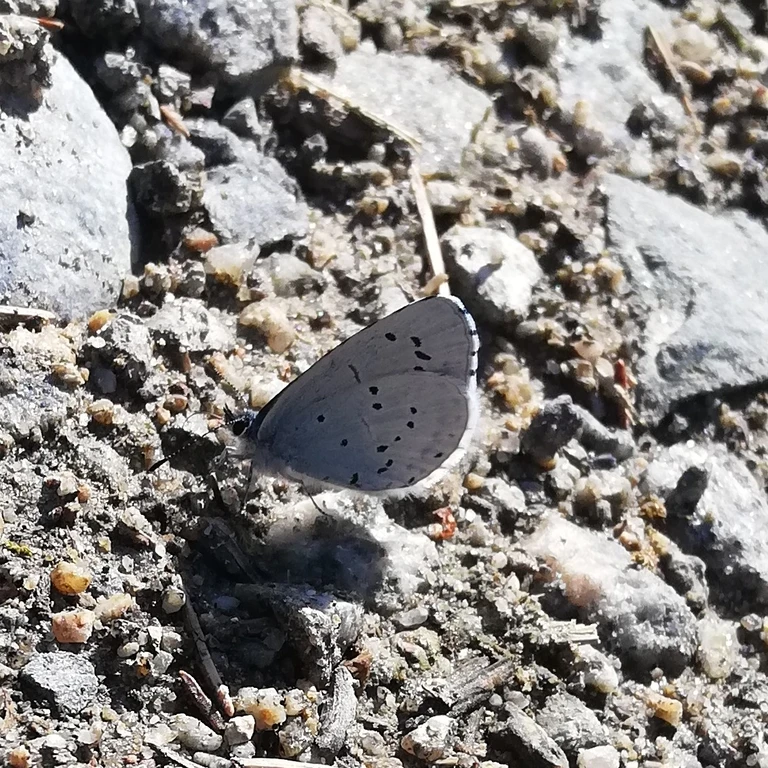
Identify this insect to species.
Celastrina argiolus
